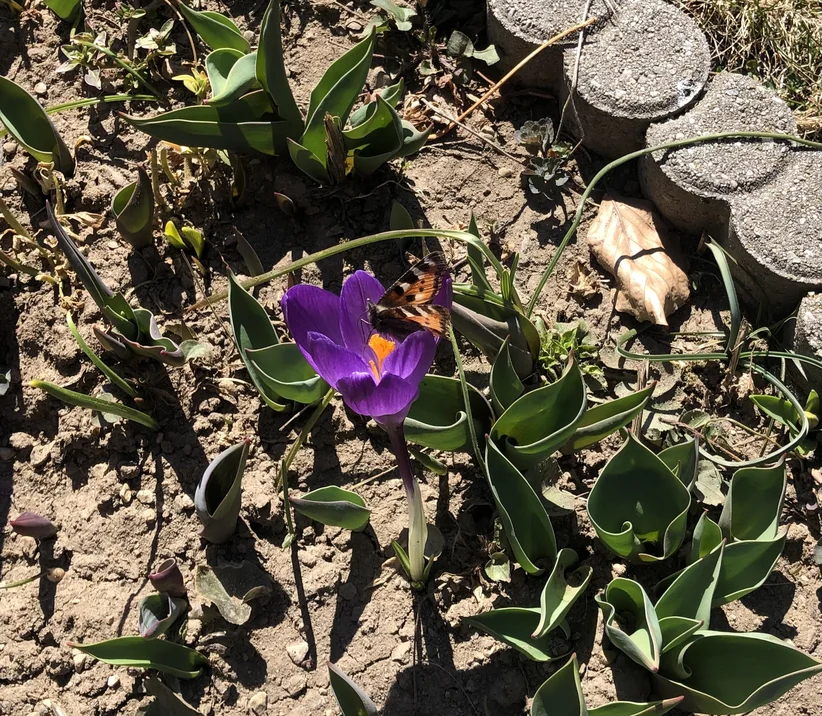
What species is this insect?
Aglais urticae
